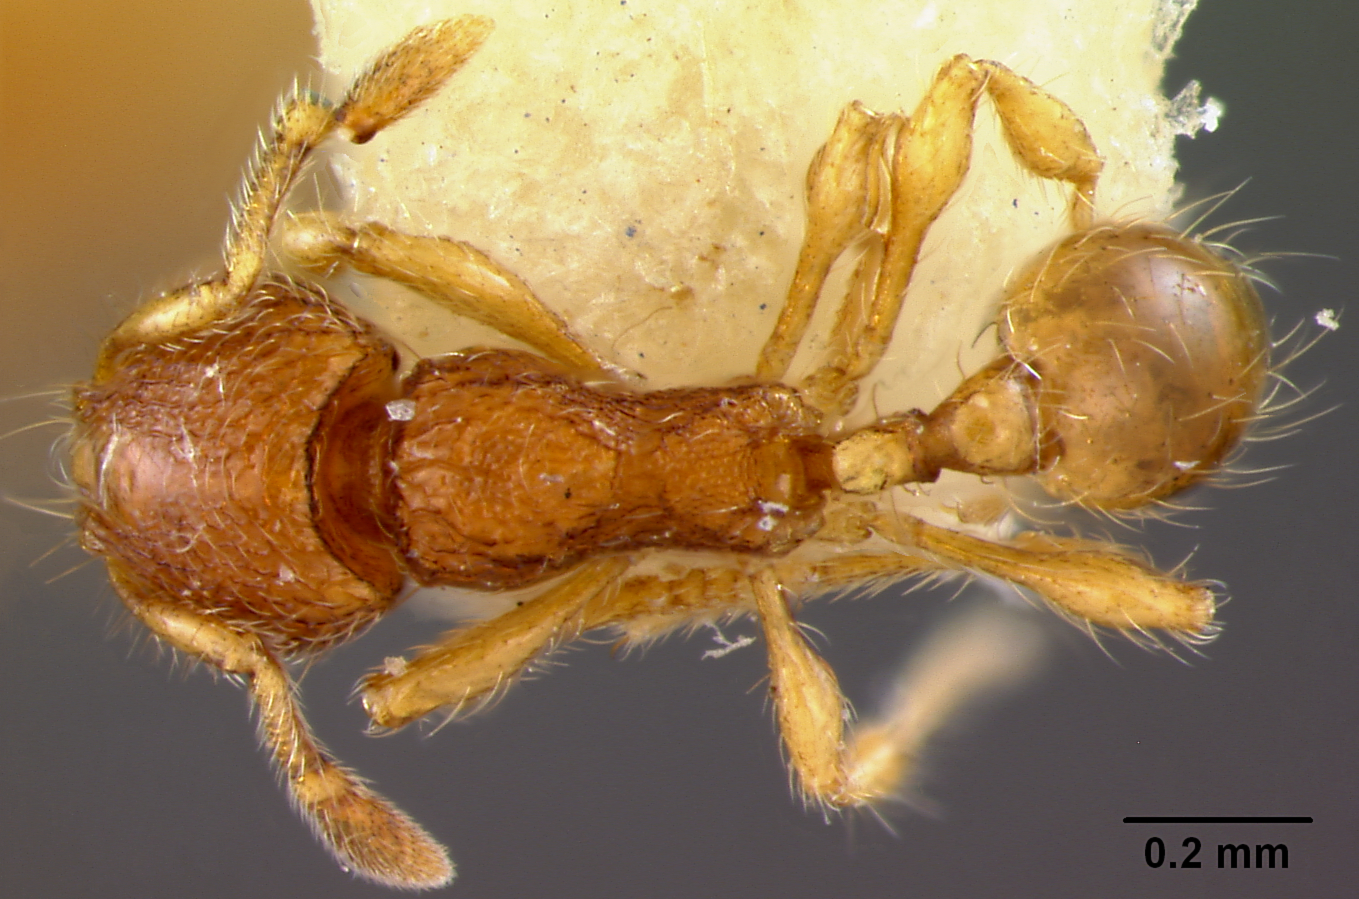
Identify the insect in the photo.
Erebomyrma nevermanni
